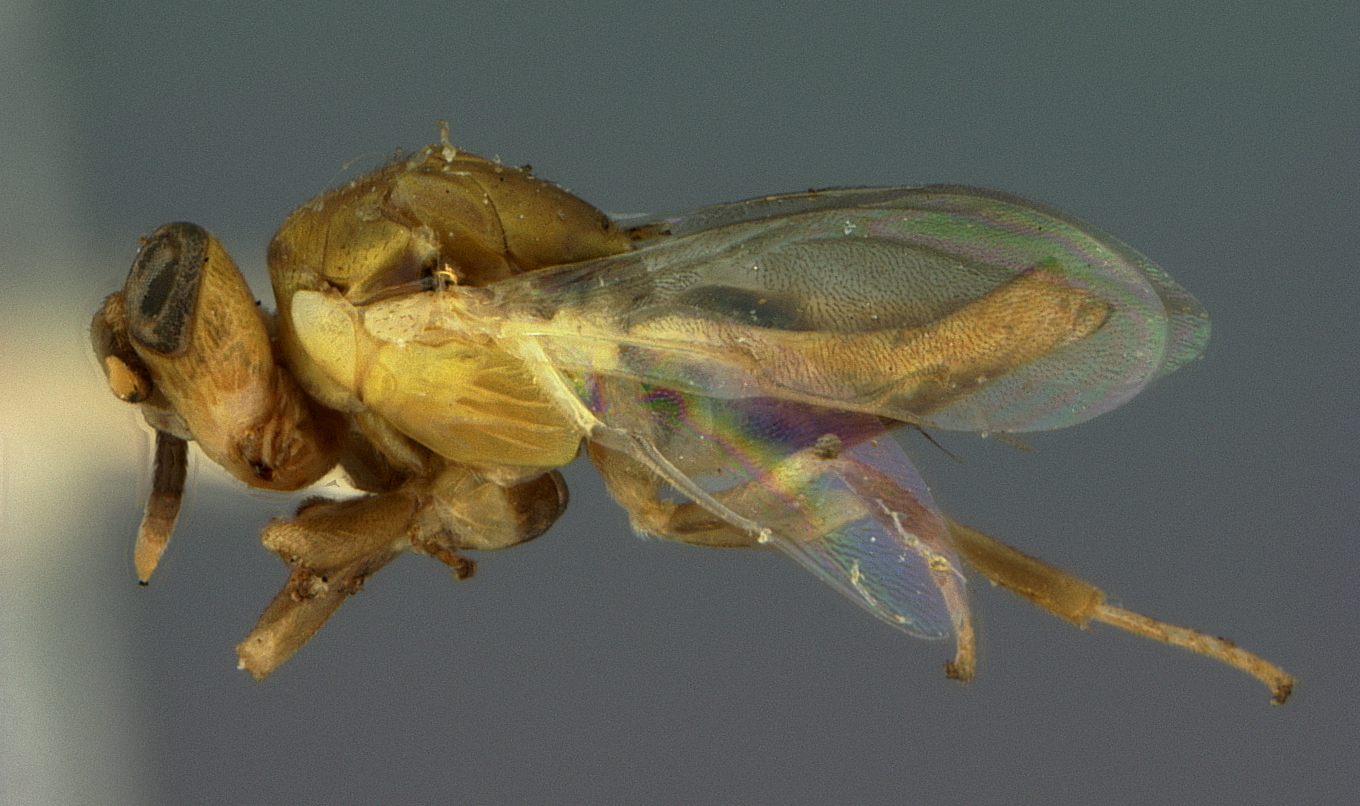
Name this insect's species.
Tanaostigmodes howardii
